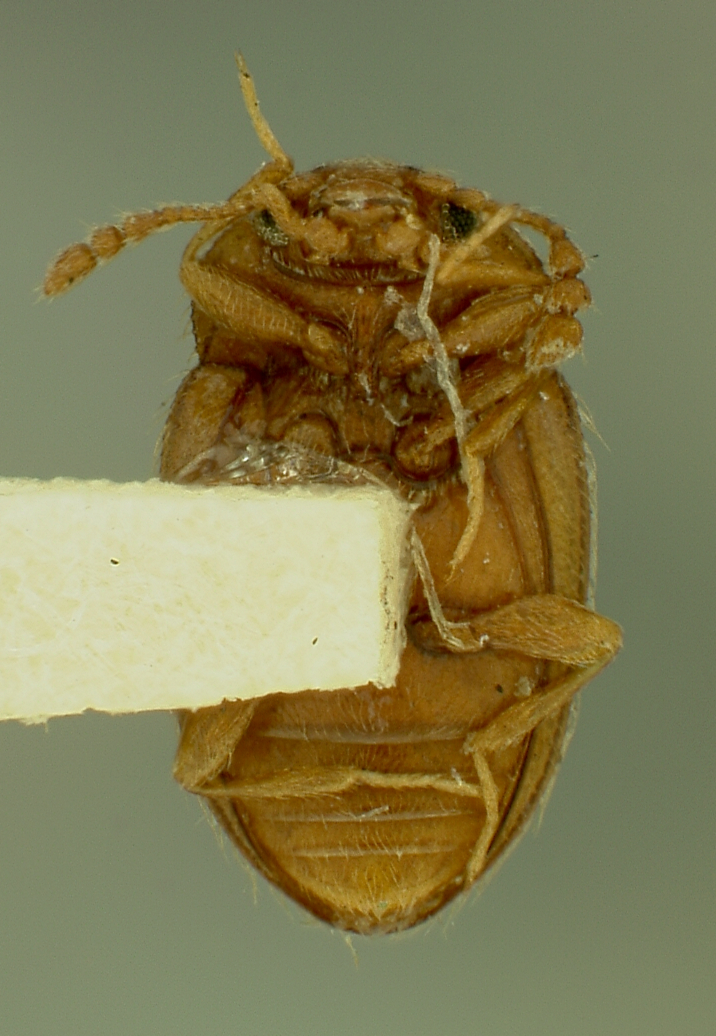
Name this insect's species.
Symbiotes montanus
